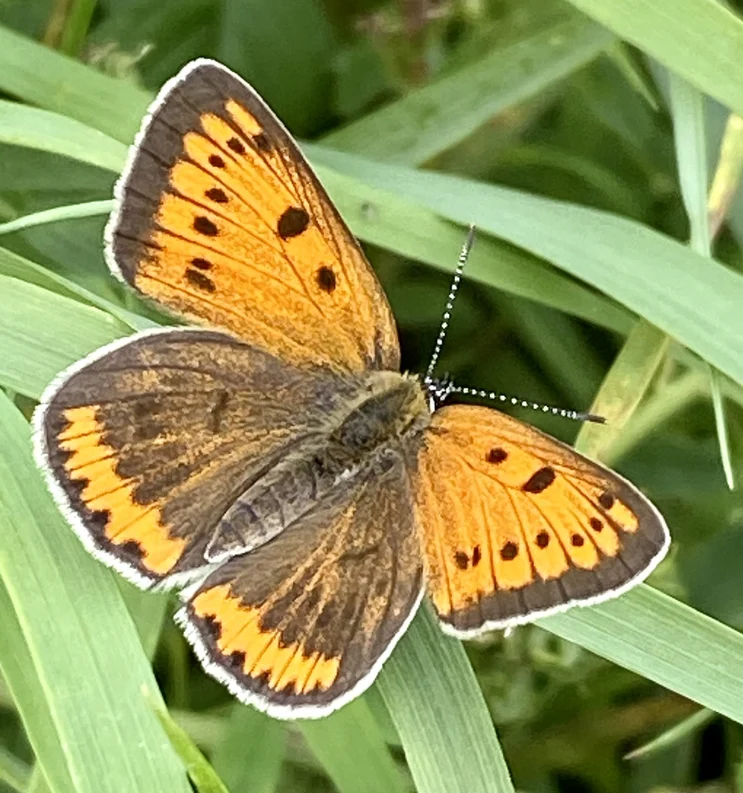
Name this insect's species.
Lycaena dispar
